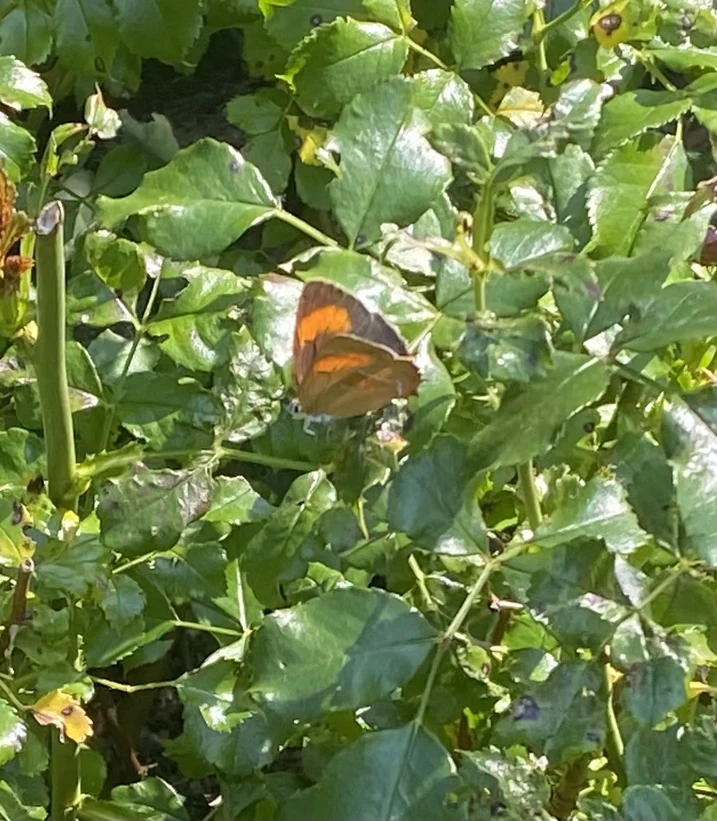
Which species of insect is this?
Thecla betulae
